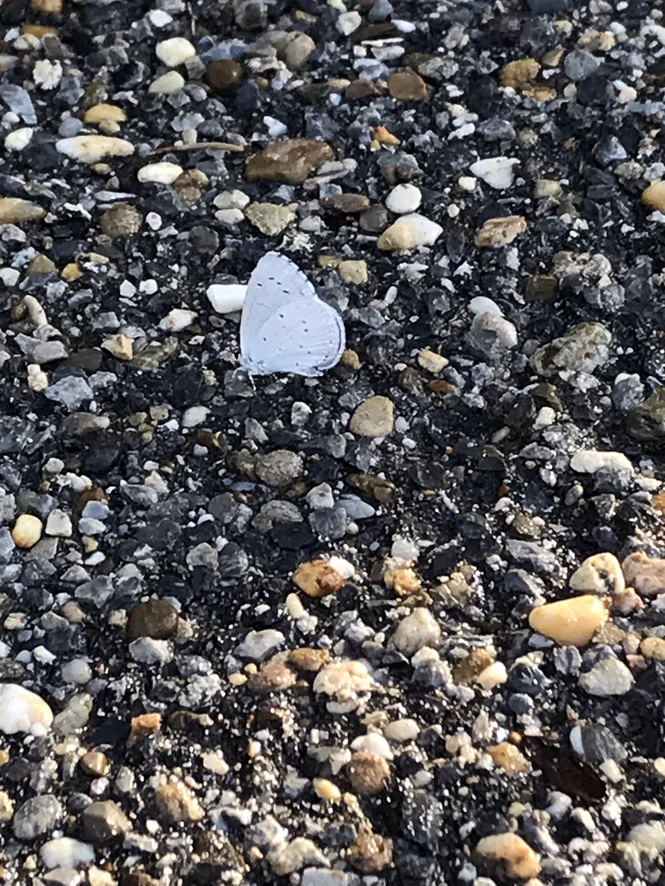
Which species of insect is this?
Celastrina argiolus
